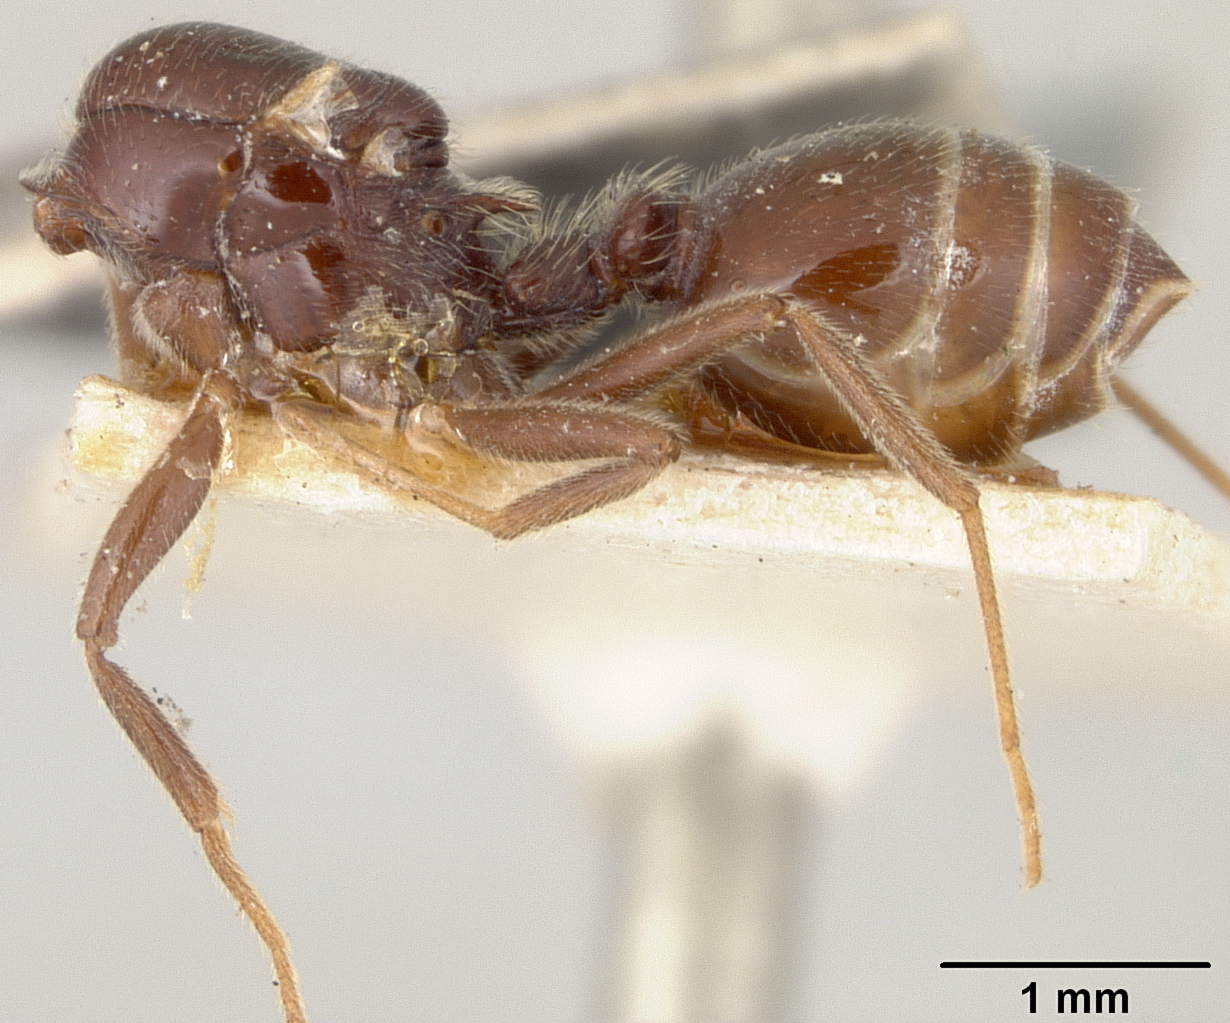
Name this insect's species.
Crematogaster daisyi
